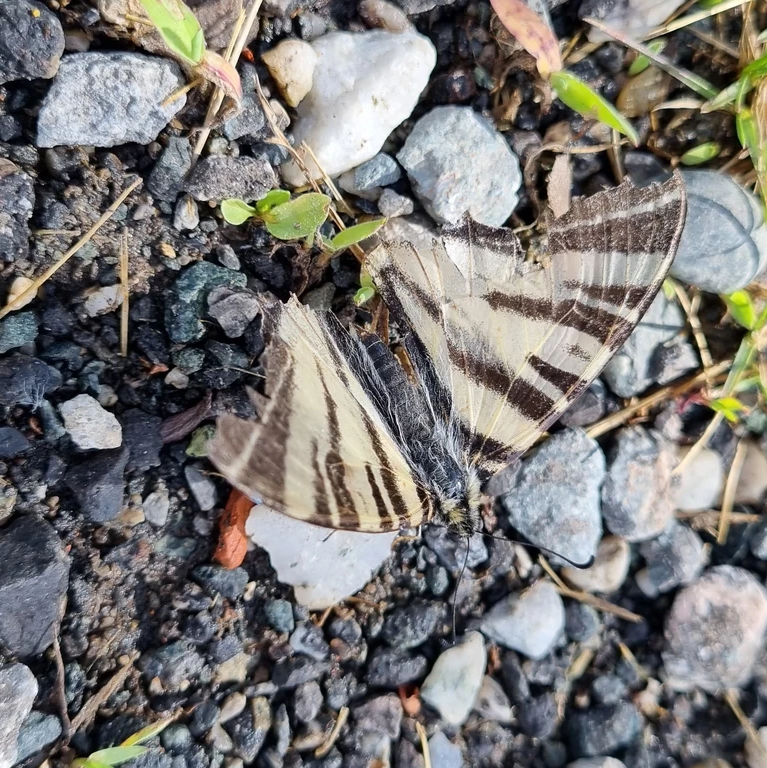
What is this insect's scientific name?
Iphiclides podalirius
